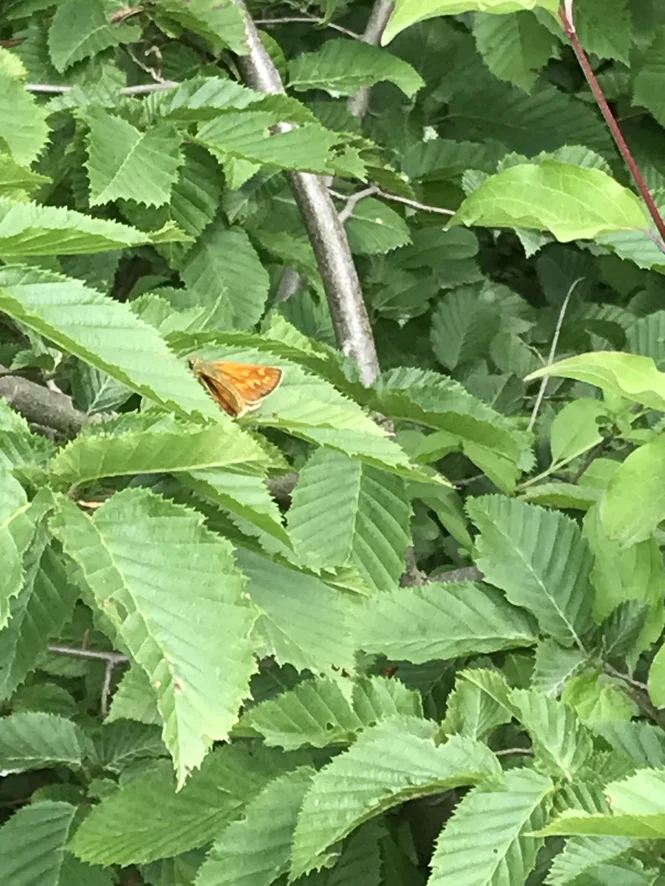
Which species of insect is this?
Ochlodes sylvanus (also Ochlodes venata)
